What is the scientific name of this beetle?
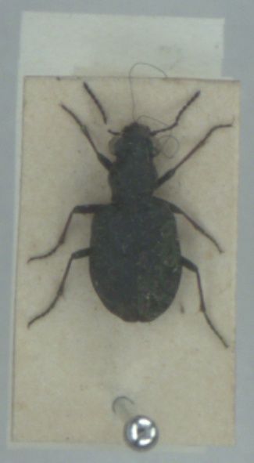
Elaphrus riparius
